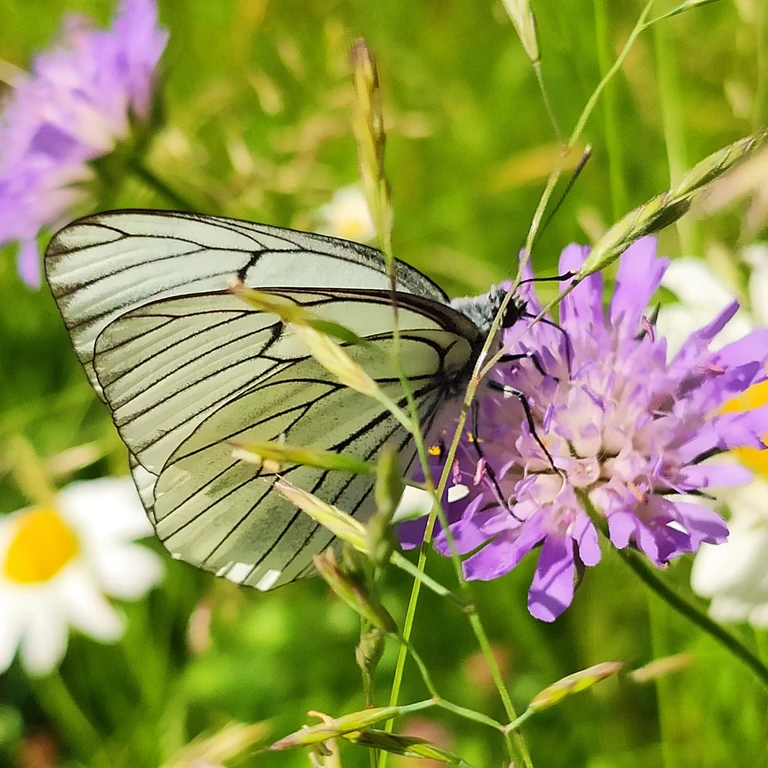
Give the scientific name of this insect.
Aporia crataegi
